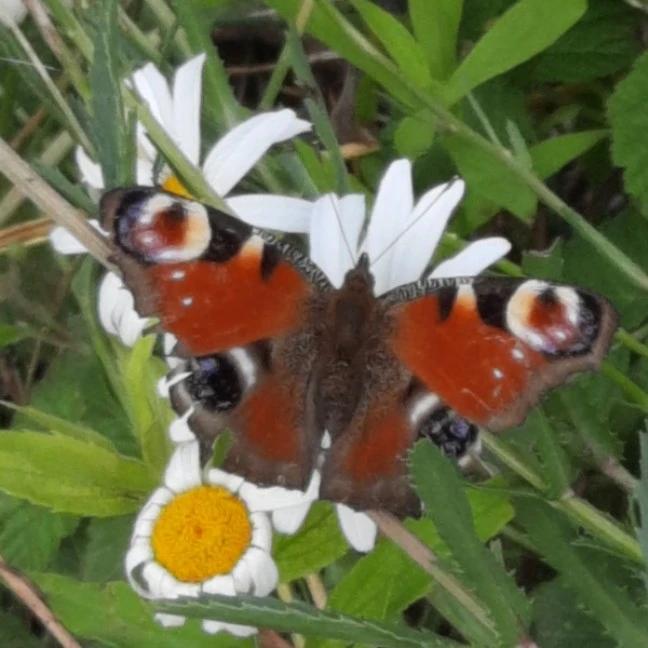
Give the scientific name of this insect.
Aglais io
